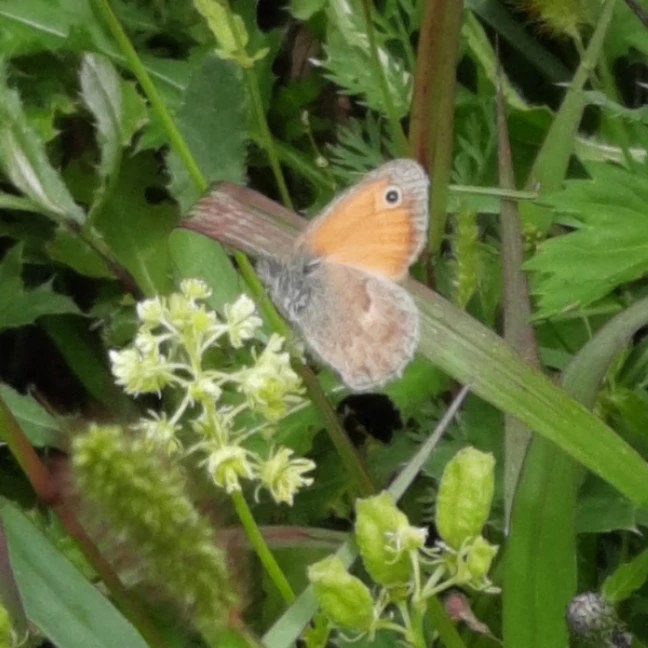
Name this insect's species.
Coenonympha pamphilus
